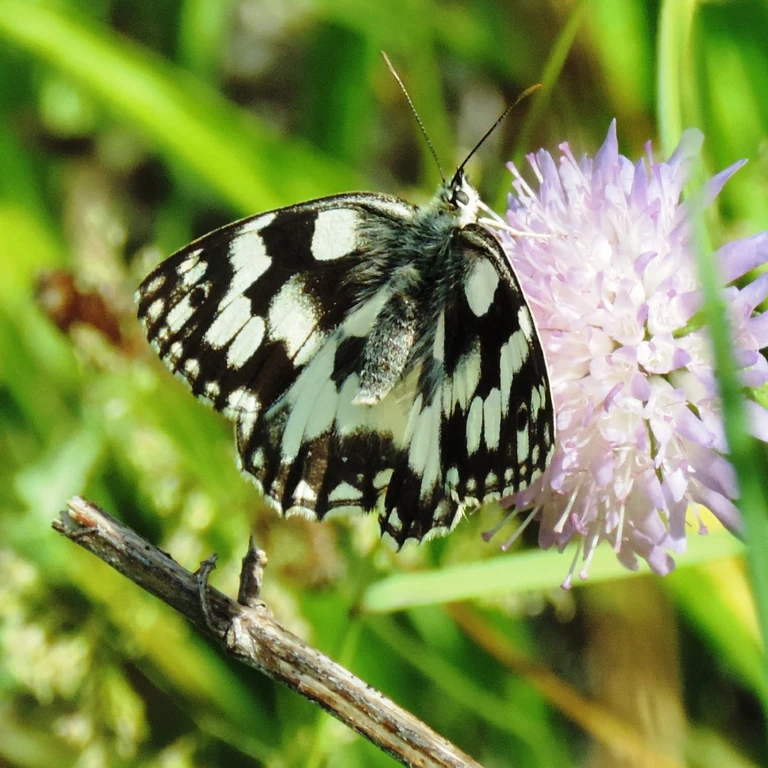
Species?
Melanargia galathea
